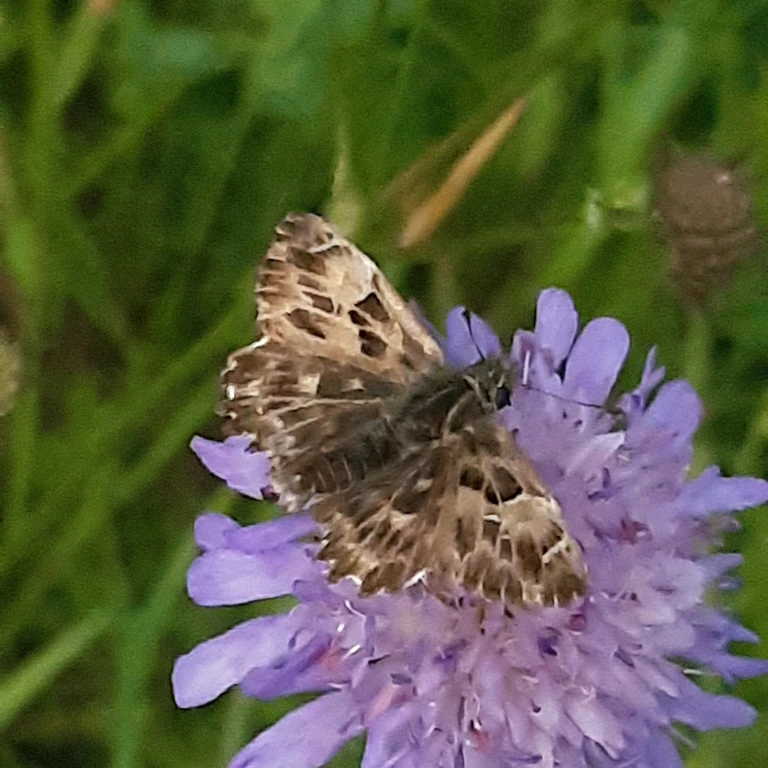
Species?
Carcharodus alceae
